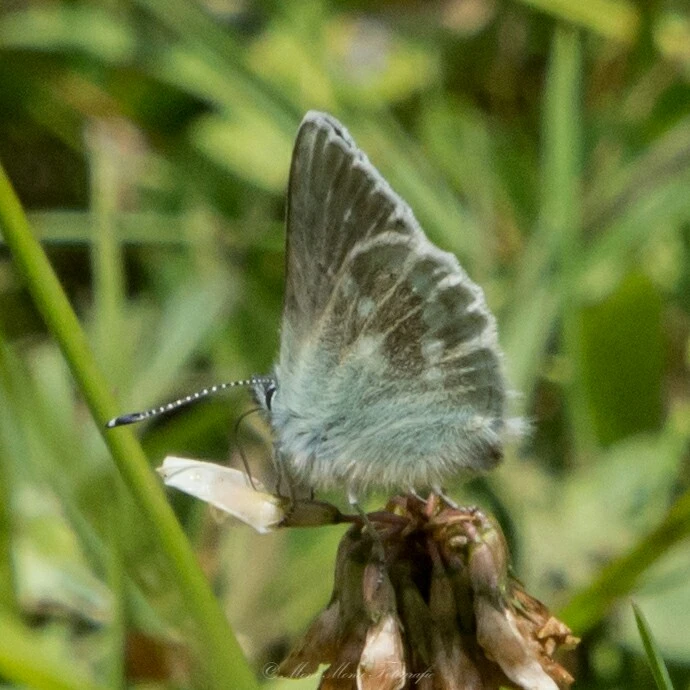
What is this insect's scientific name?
Agriades orbitulus (also Albulina orbitulus)
